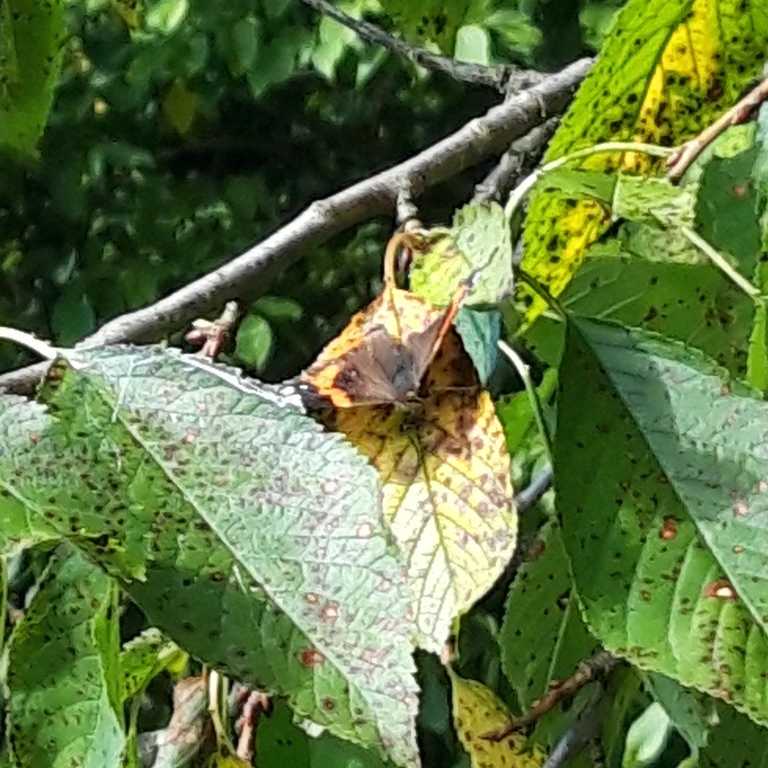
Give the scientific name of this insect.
Vanessa atalanta
